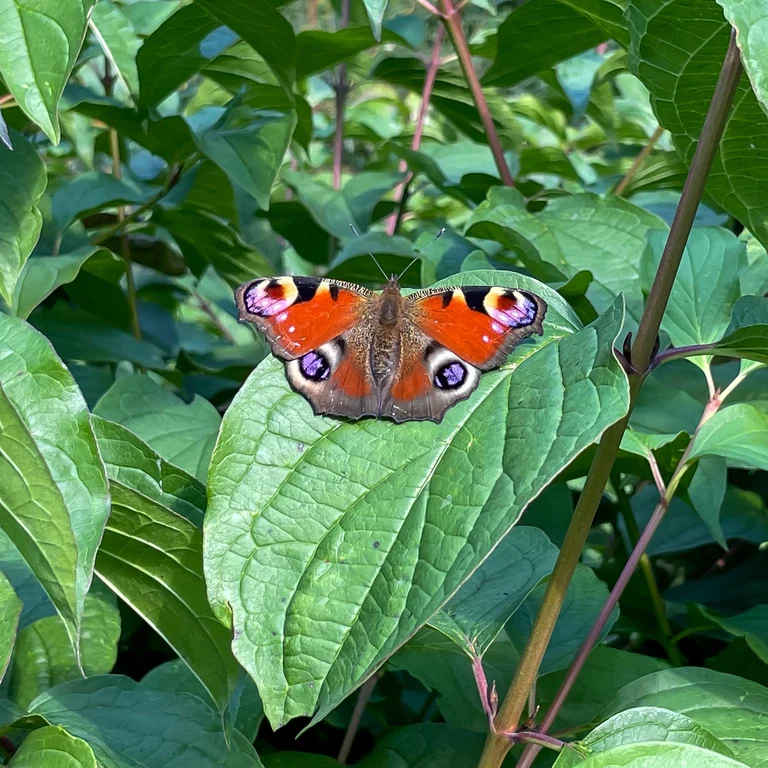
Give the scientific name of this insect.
Aglais io
